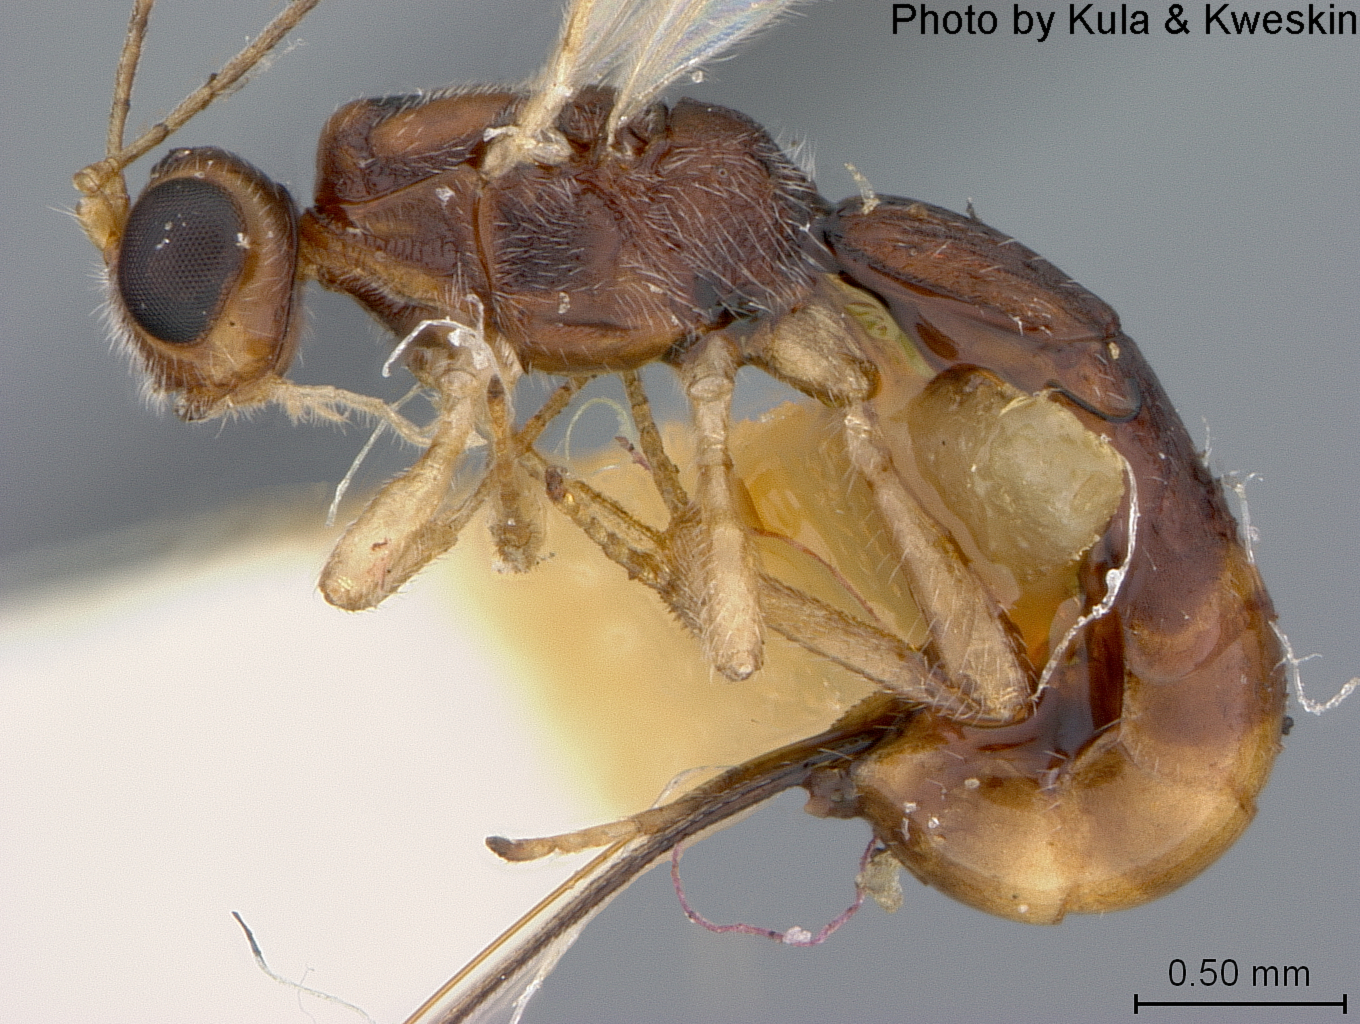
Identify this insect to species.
Acrophasmus lycti
